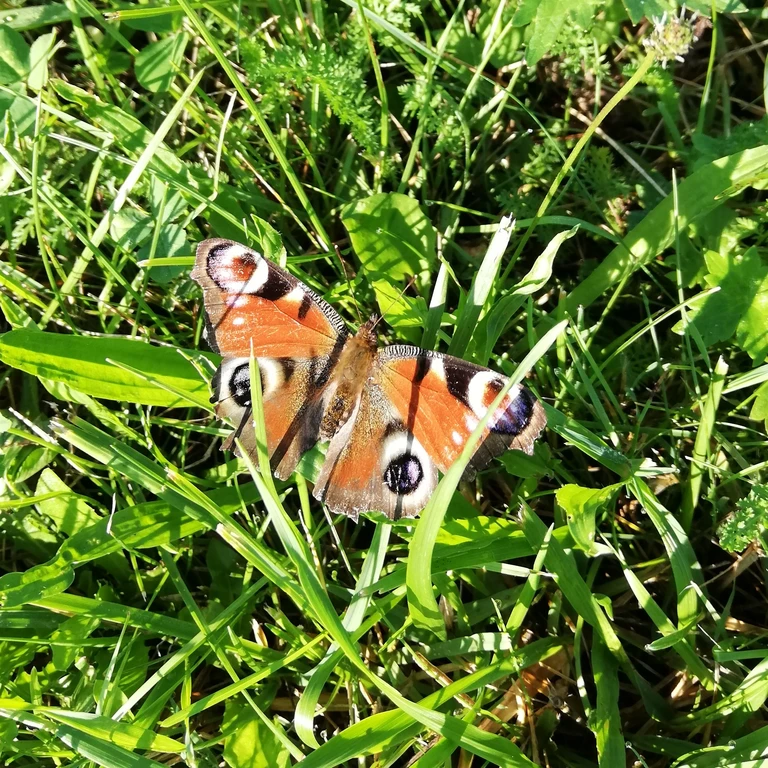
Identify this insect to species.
Aglais io
